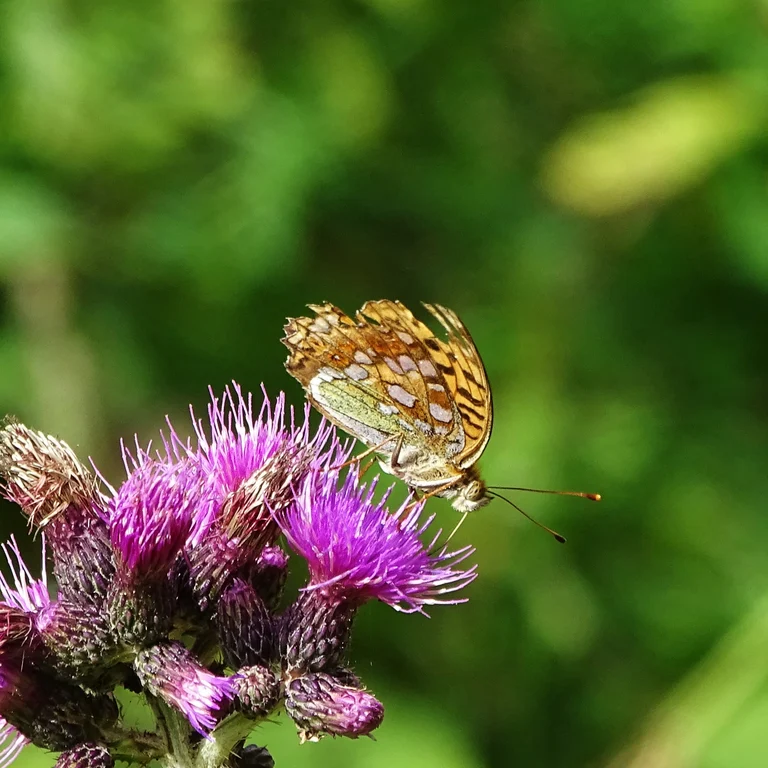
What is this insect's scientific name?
Fabriciana adippe
